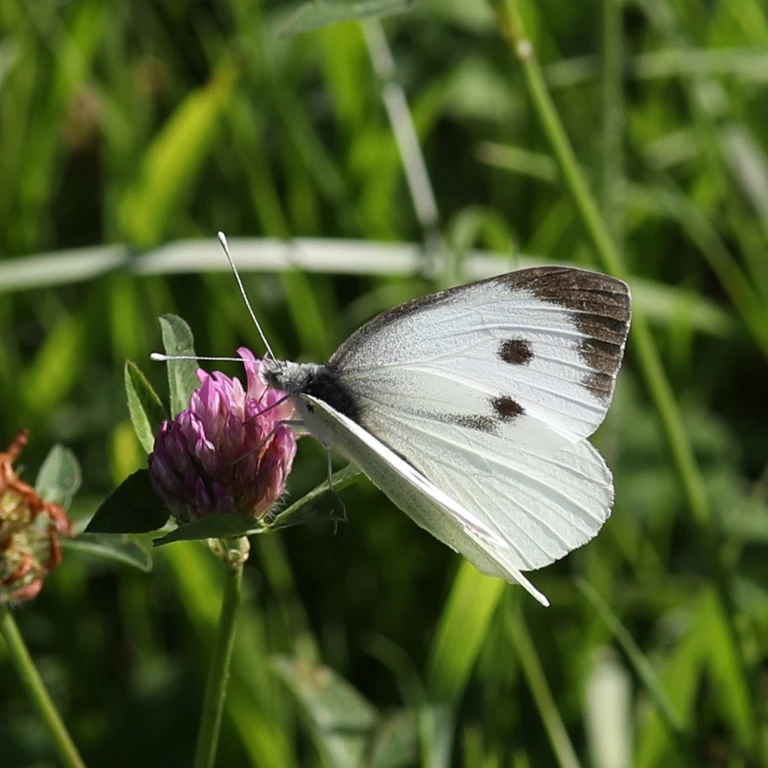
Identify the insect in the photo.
Pieris brassicae
